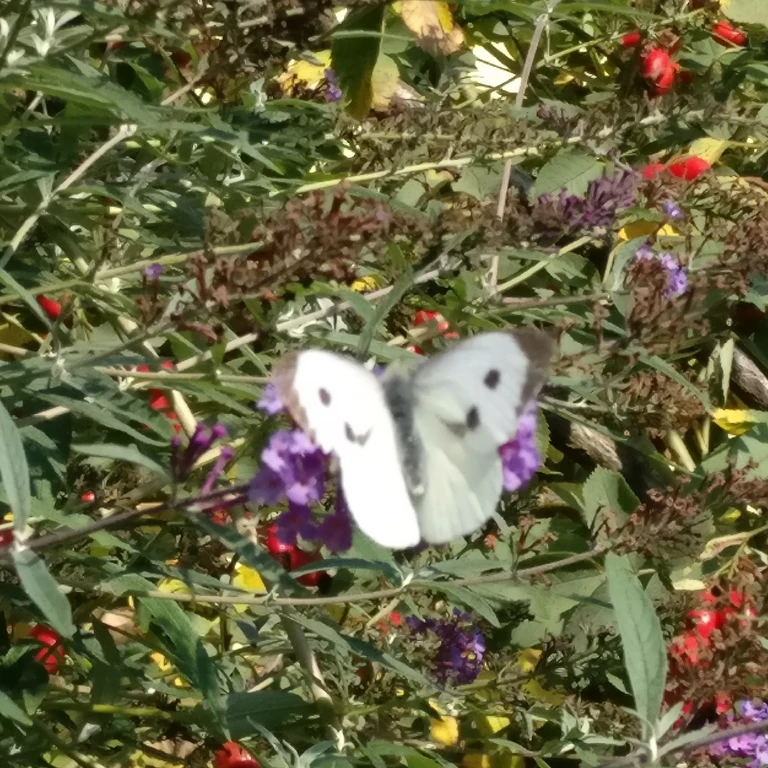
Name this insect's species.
Pieris brassicae
